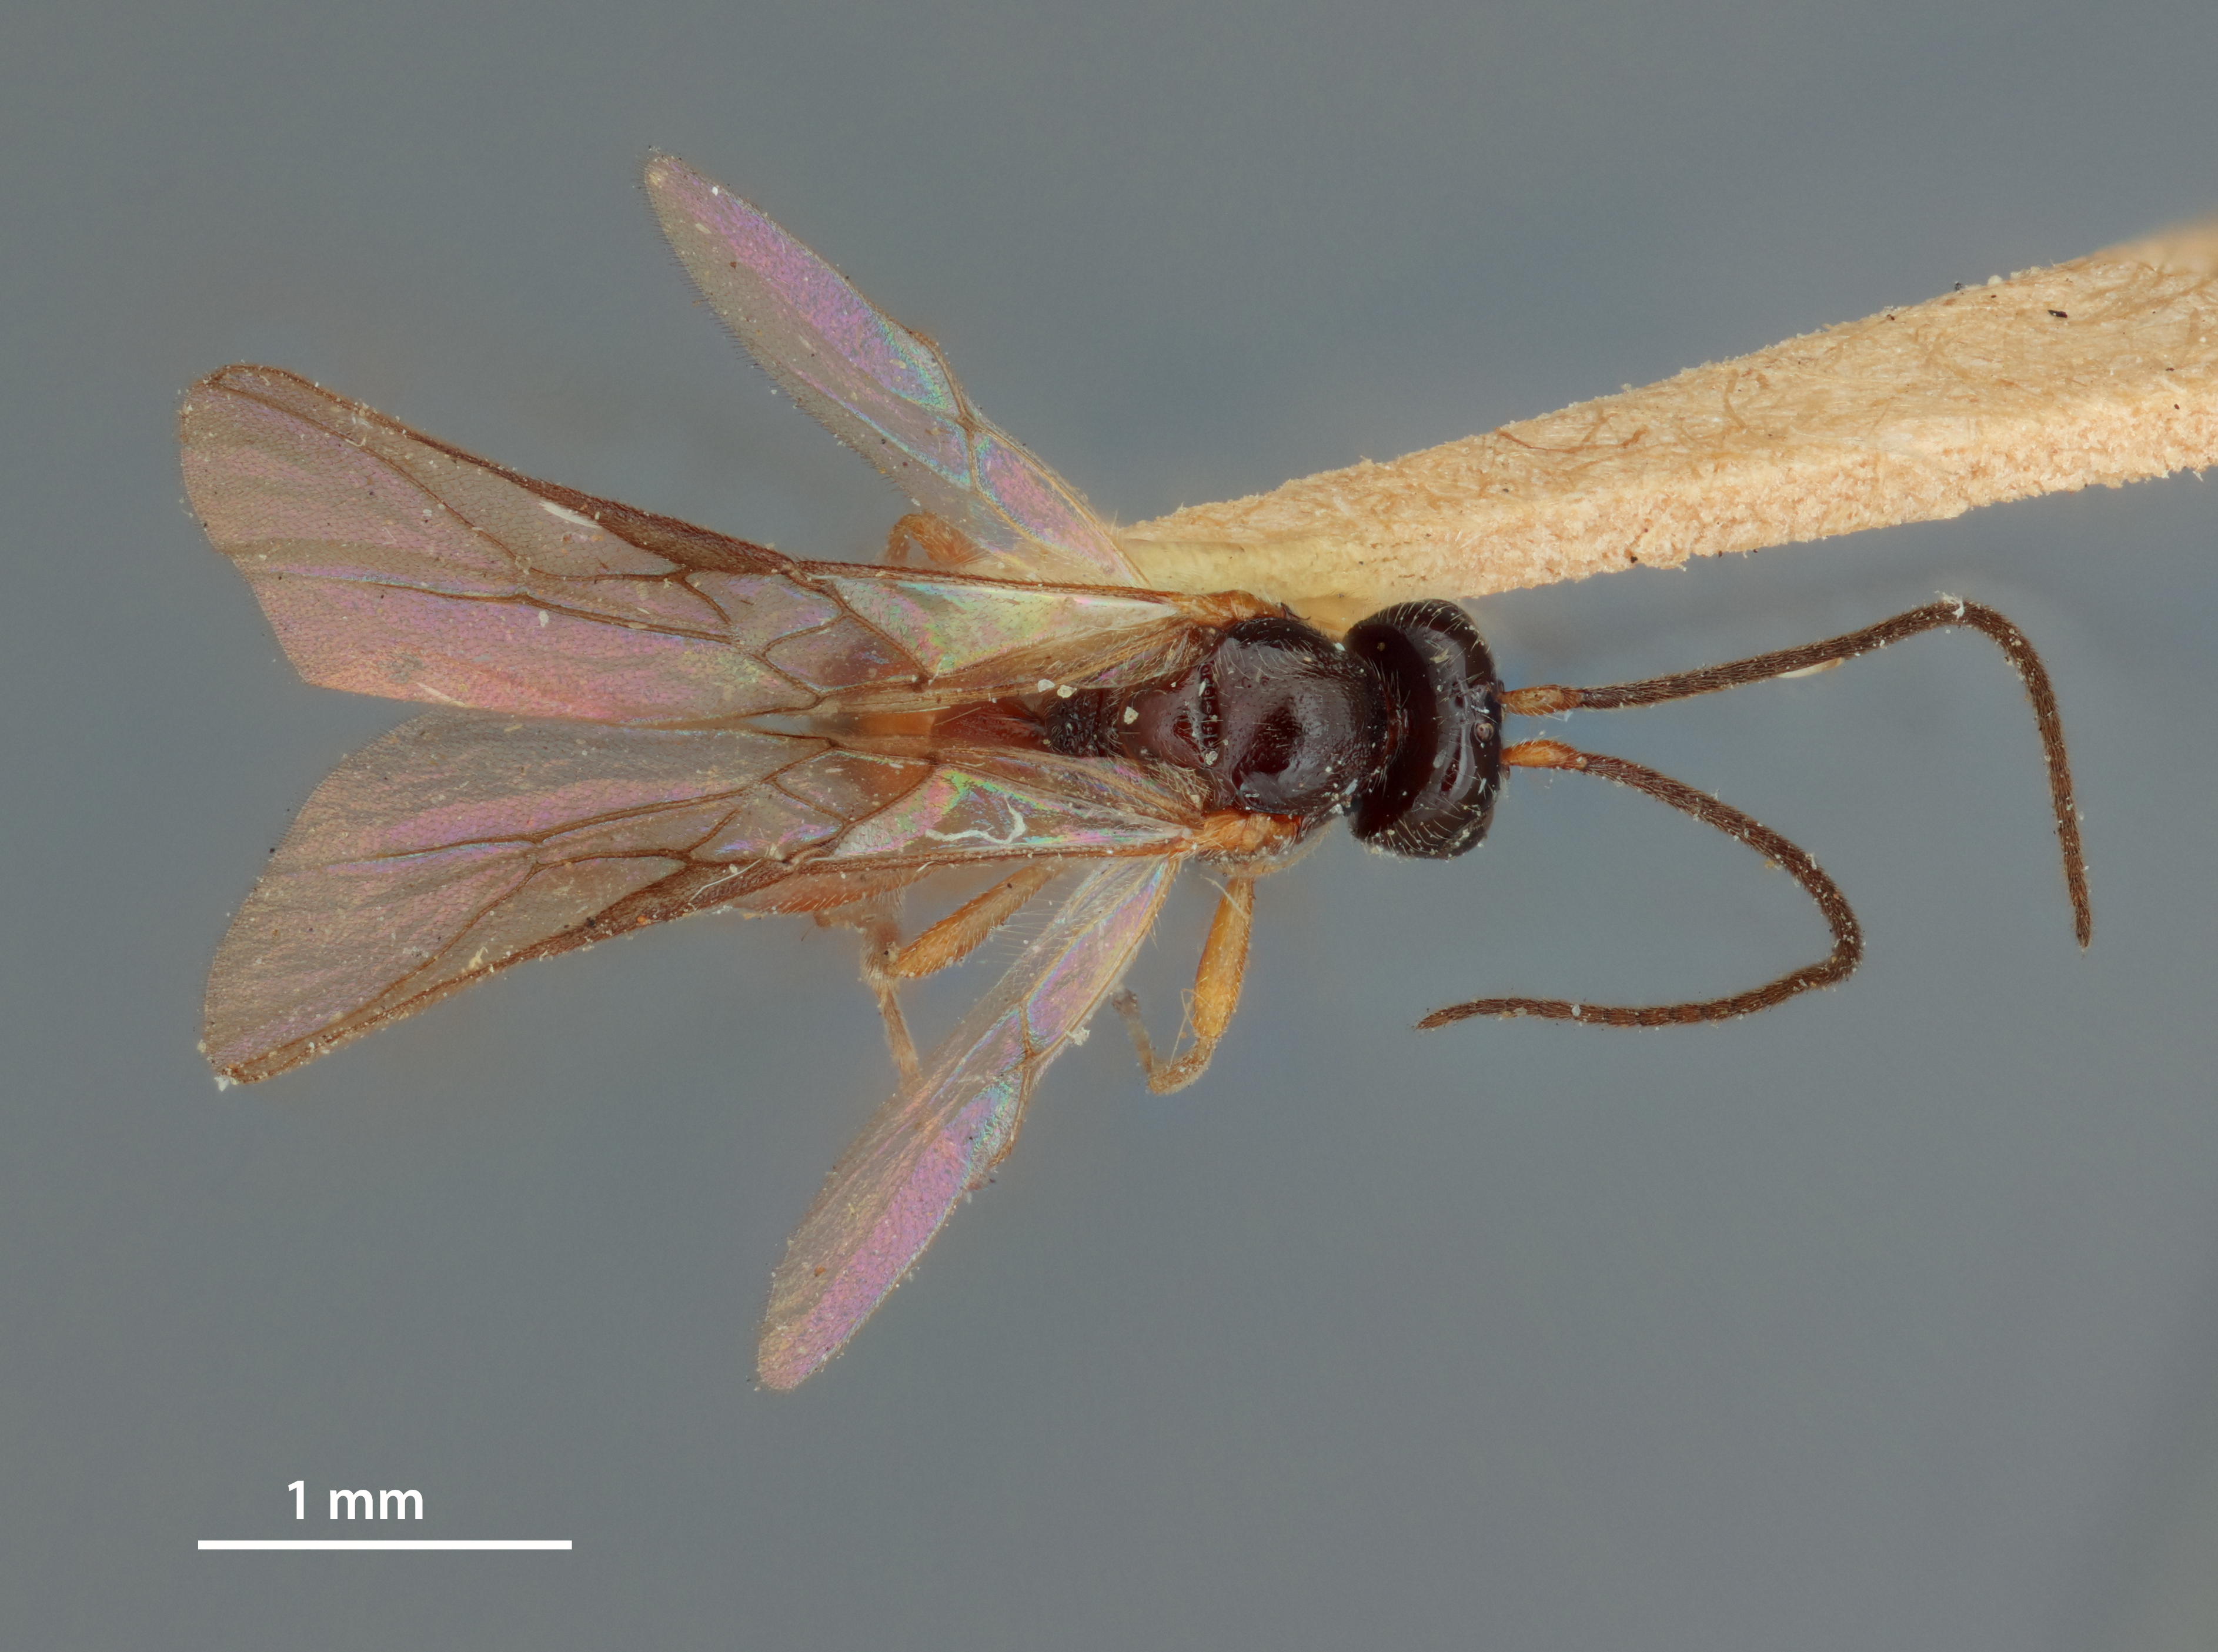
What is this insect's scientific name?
Opius apicalis
